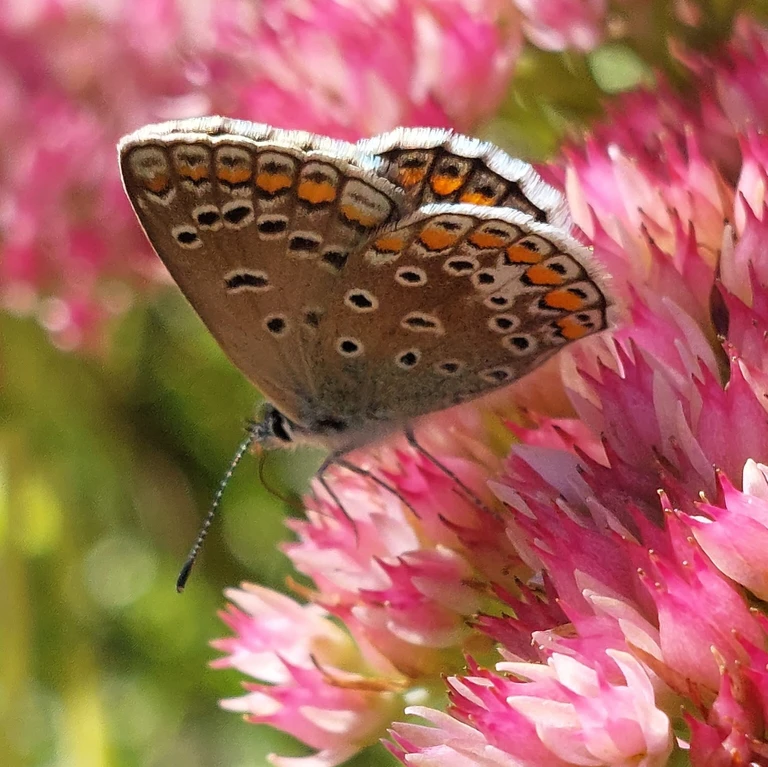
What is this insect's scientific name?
Polyommatus icarus
